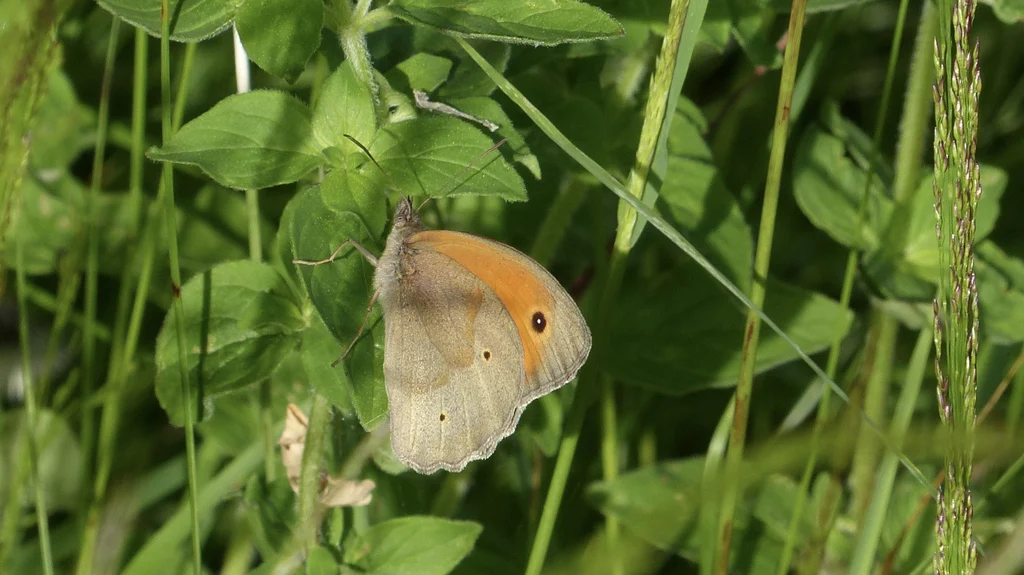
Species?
Maniola jurtina
